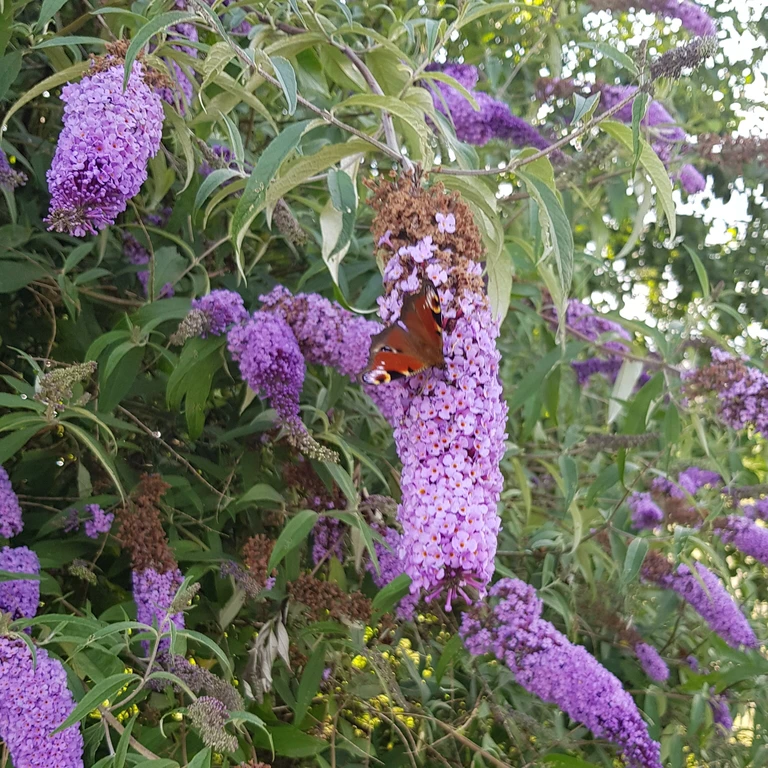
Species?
Aglais io
